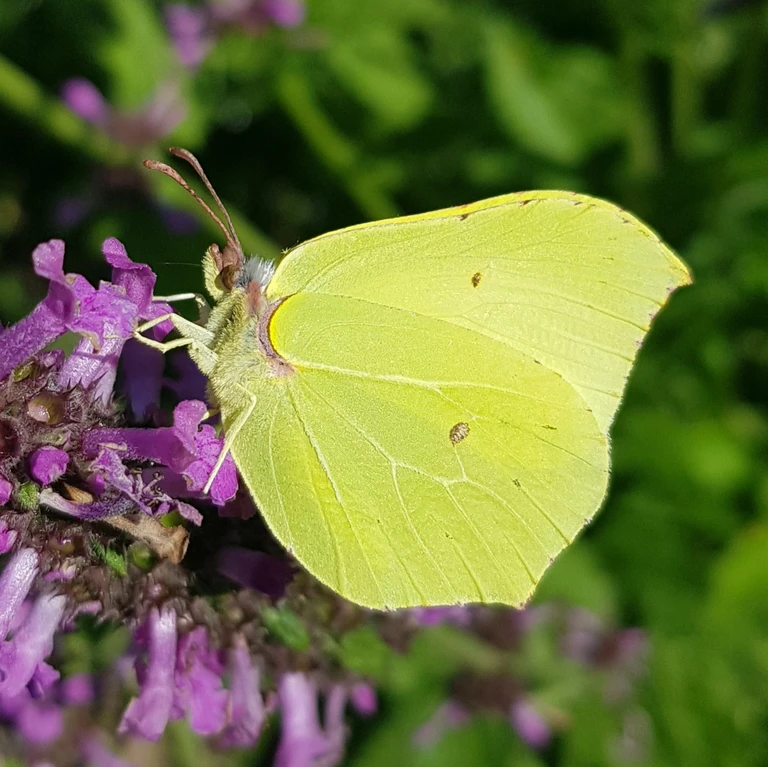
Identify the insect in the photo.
Gonepteryx rhamni
